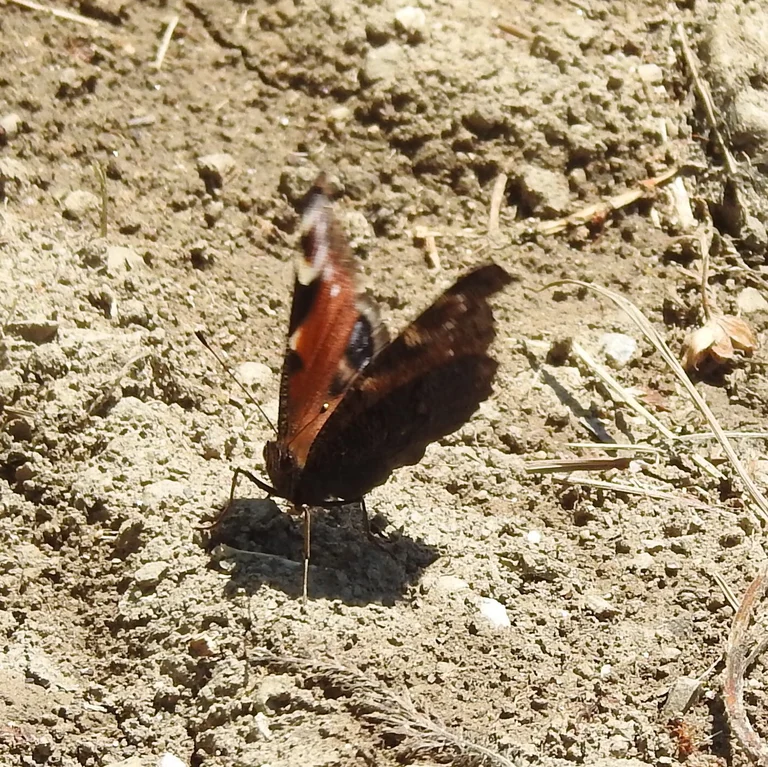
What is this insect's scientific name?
Aglais io
